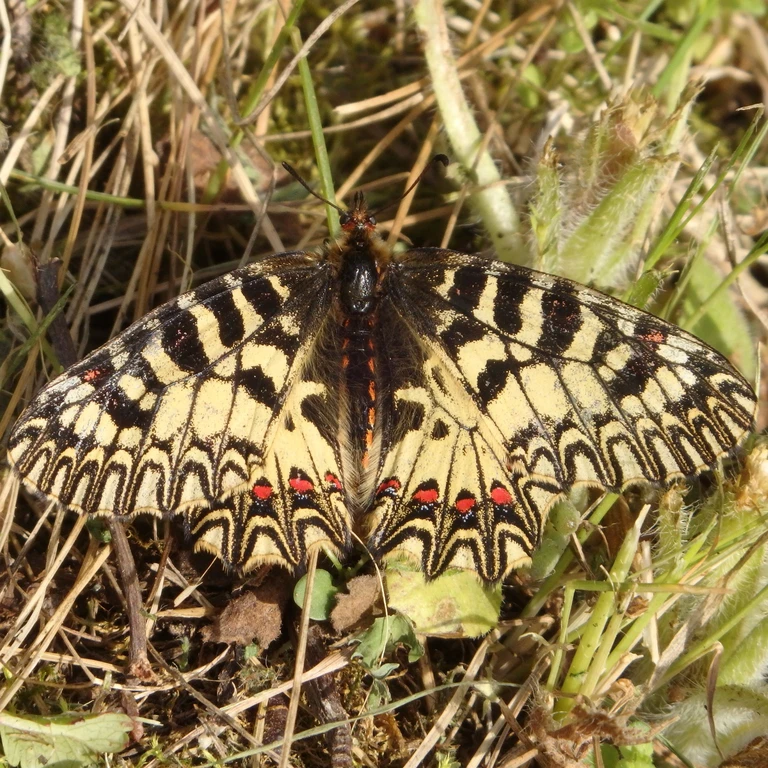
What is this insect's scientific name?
Zerynthia polyxena
